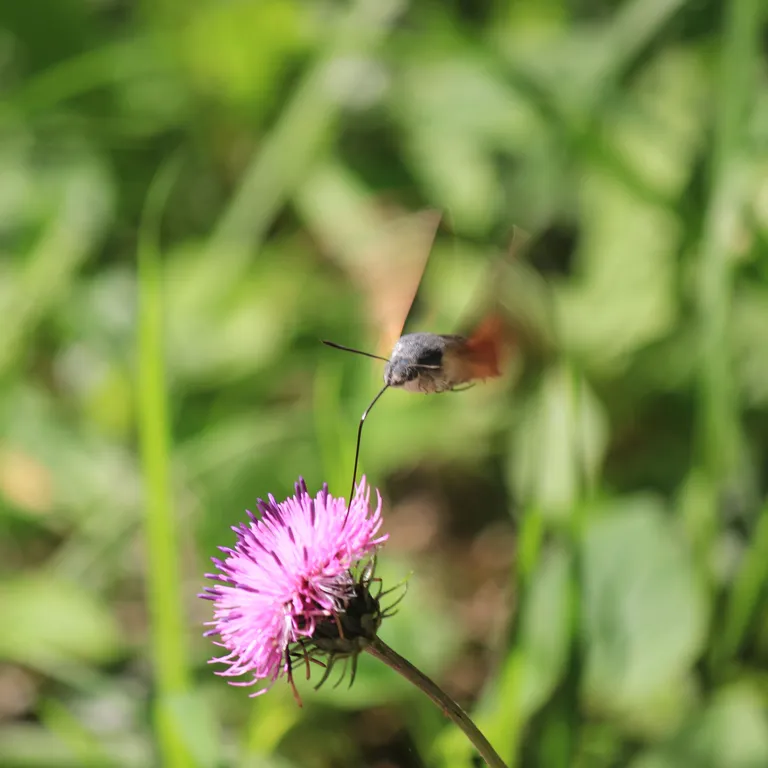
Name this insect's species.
Macroglossum stellatarum
